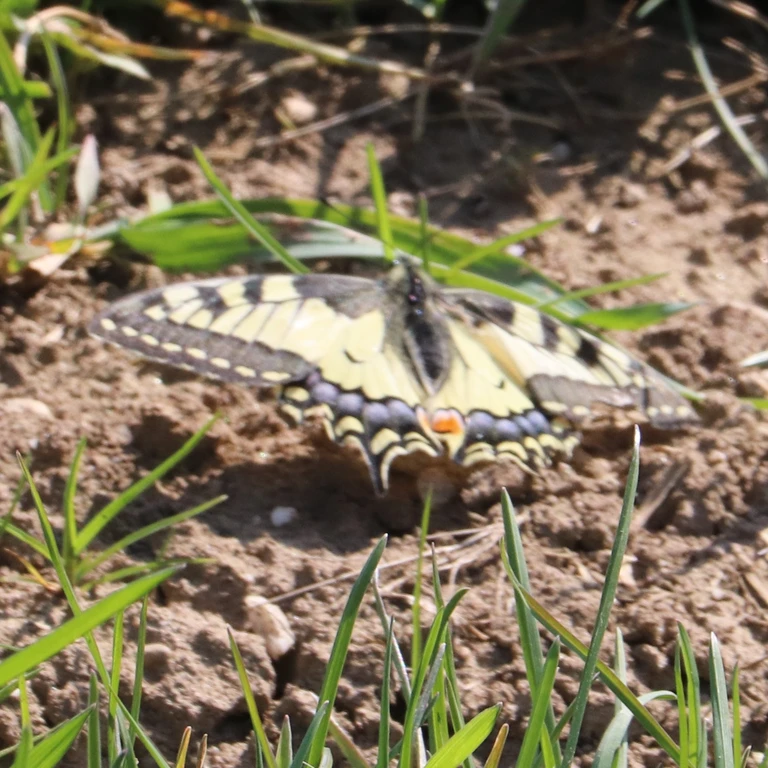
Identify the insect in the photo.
Papilio machaon
